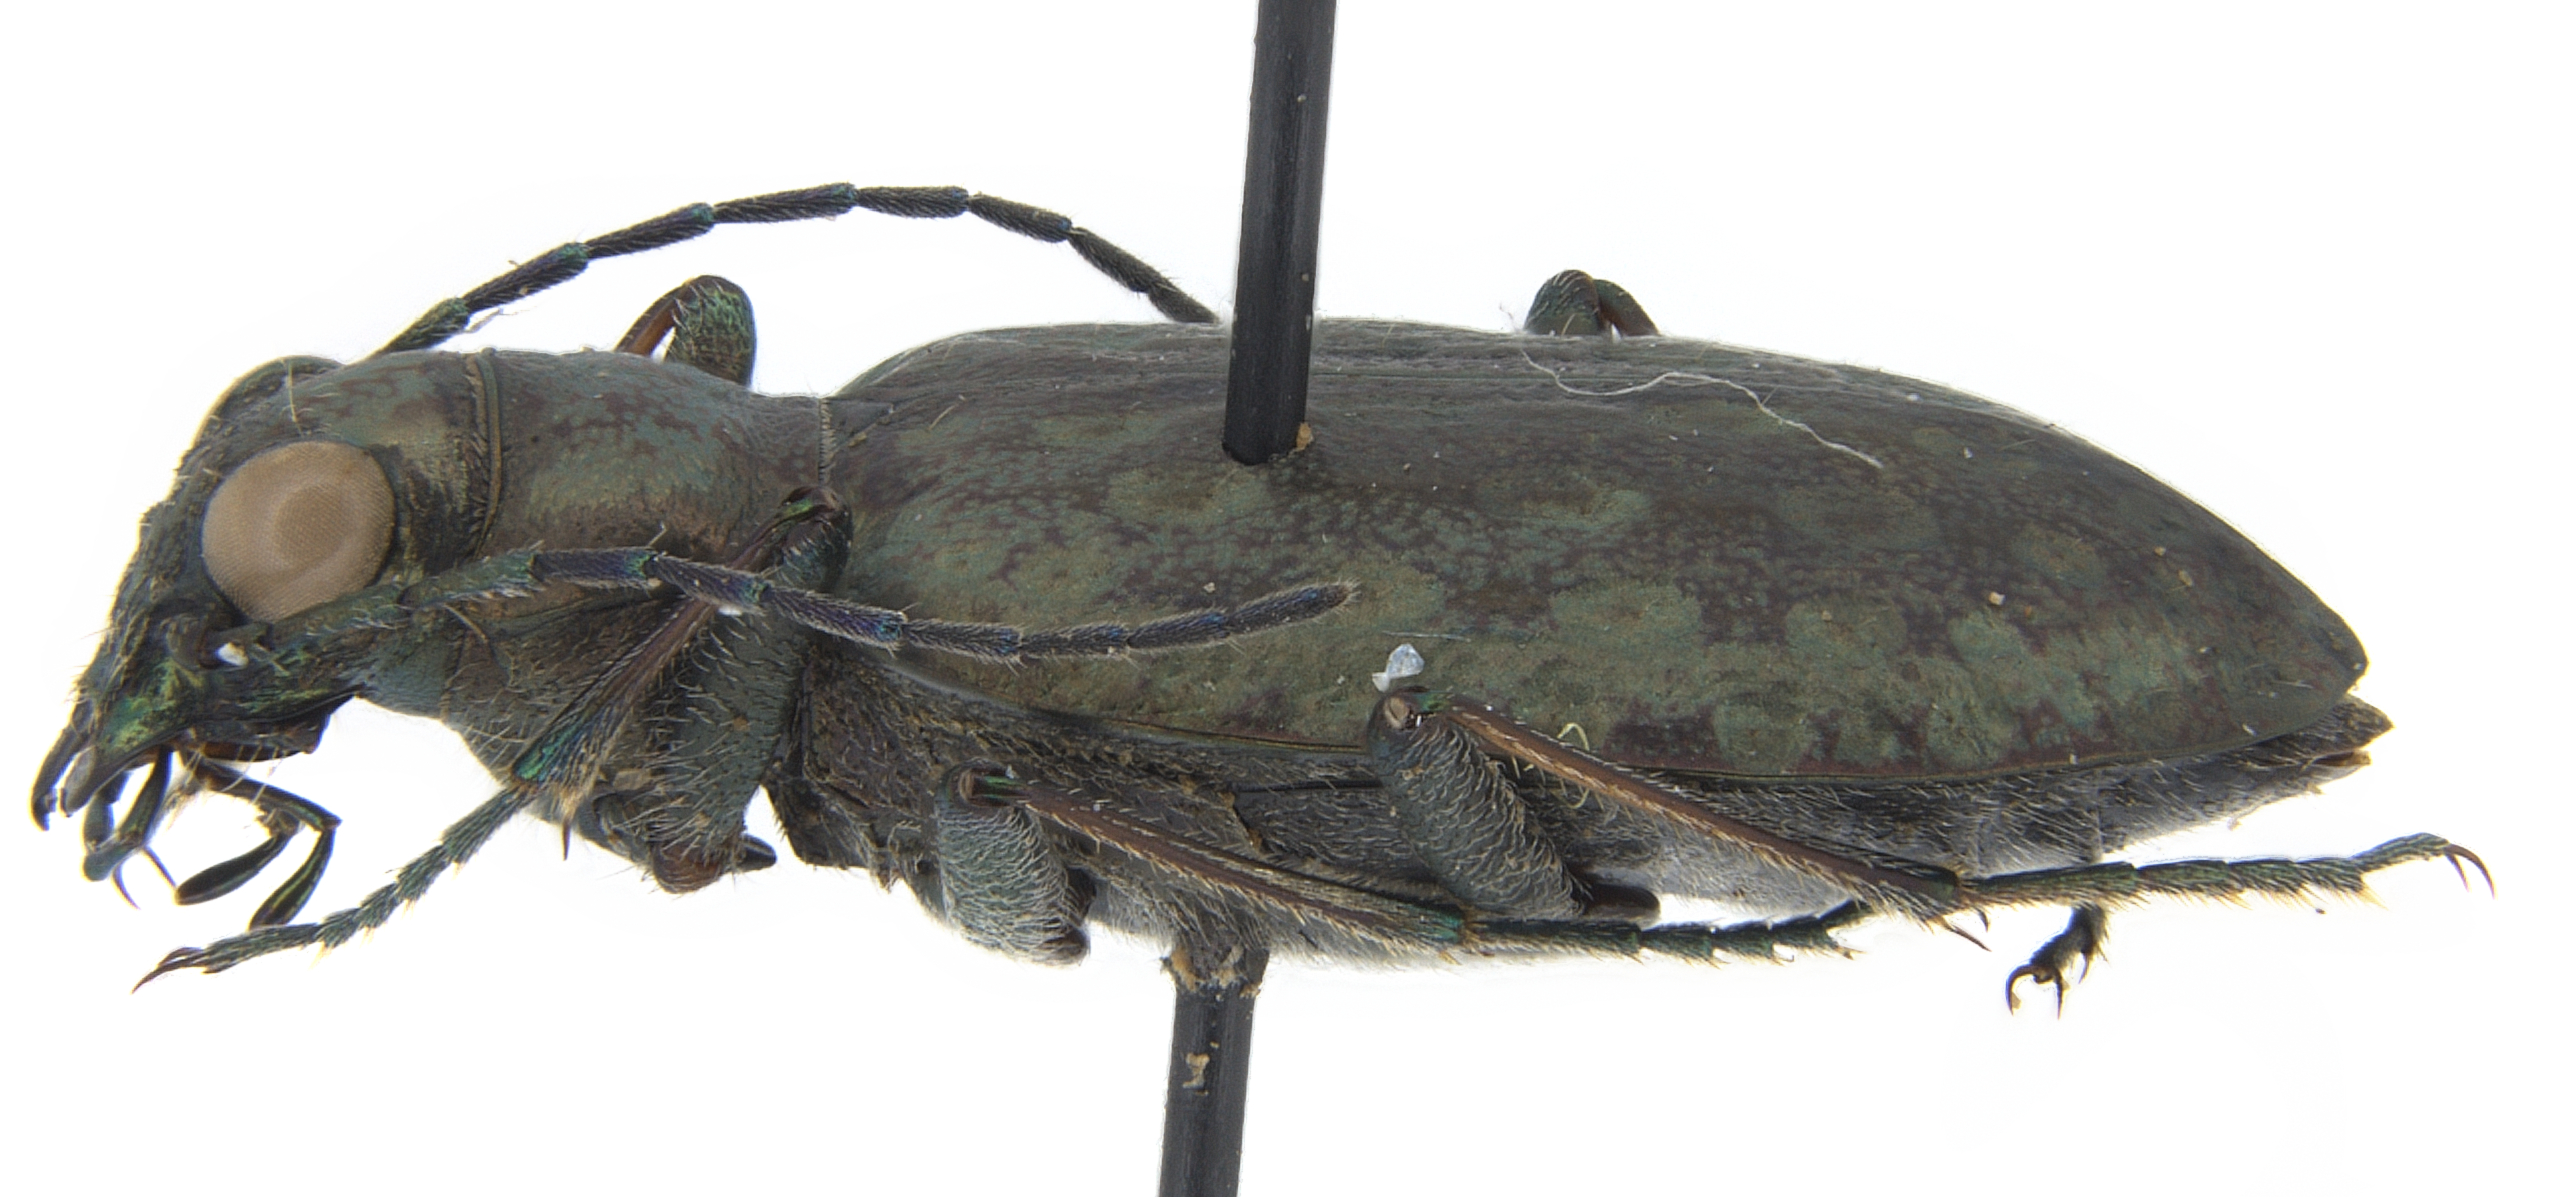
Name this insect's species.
Opisthius richardsoni
